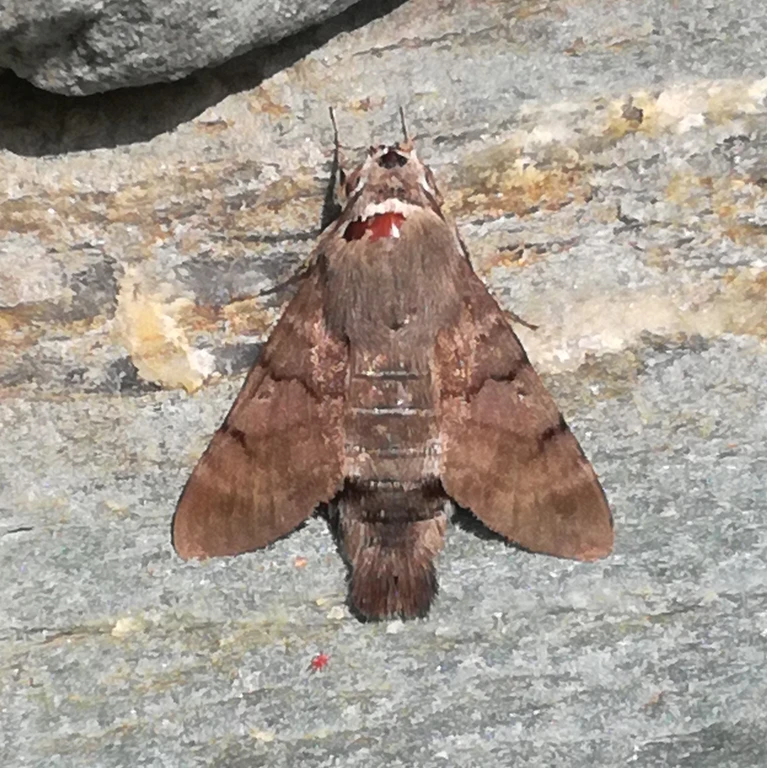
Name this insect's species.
Macroglossum stellatarum
